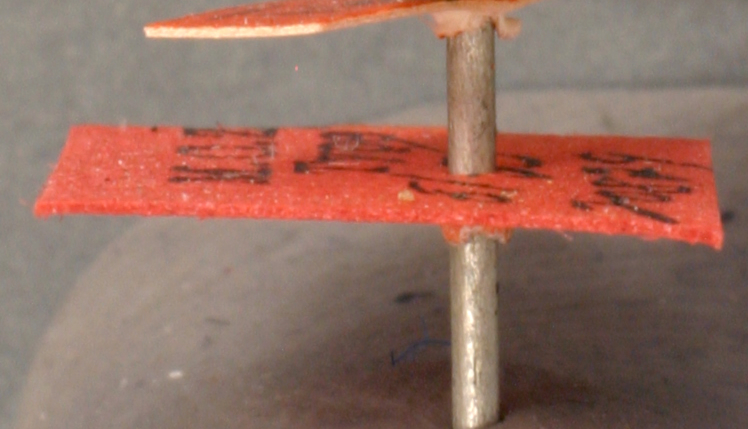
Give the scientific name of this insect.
Crematogaster lucayana
